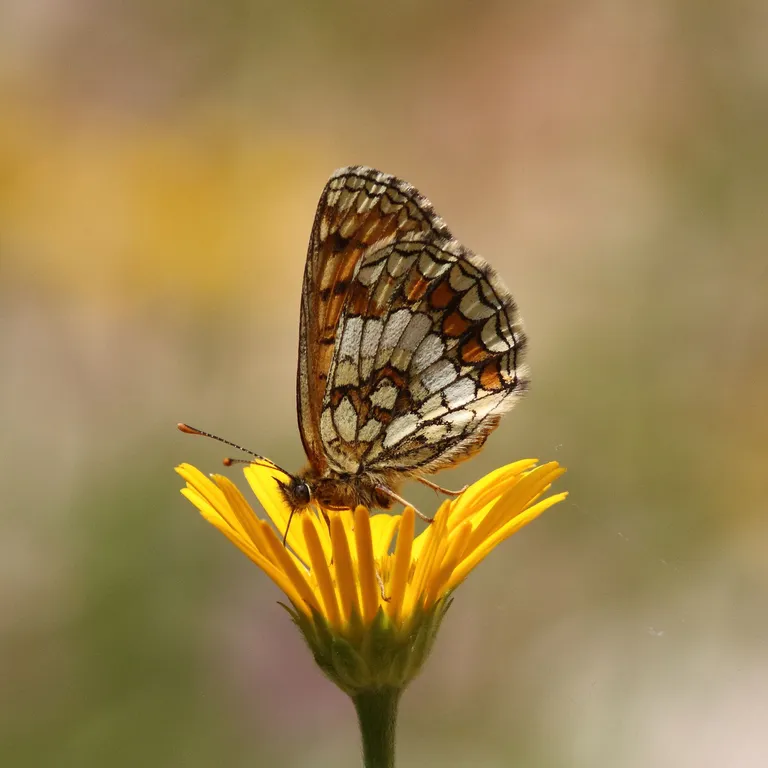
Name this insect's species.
Melitaea athalia
